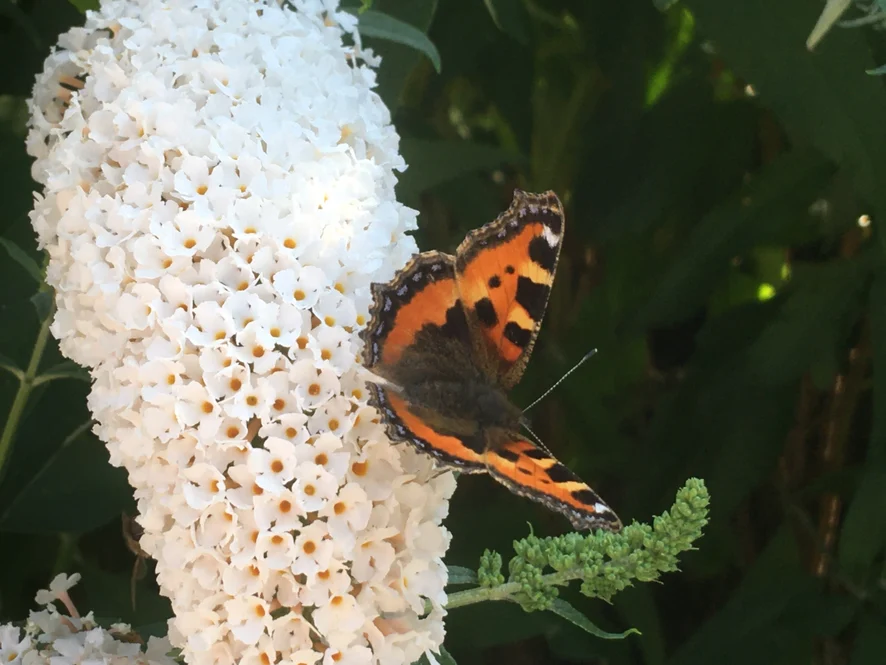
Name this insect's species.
Aglais urticae
